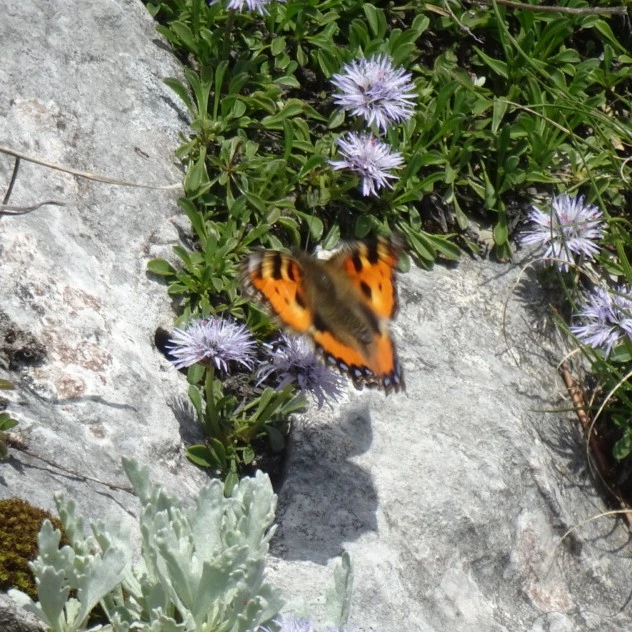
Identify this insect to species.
Aglais urticae
